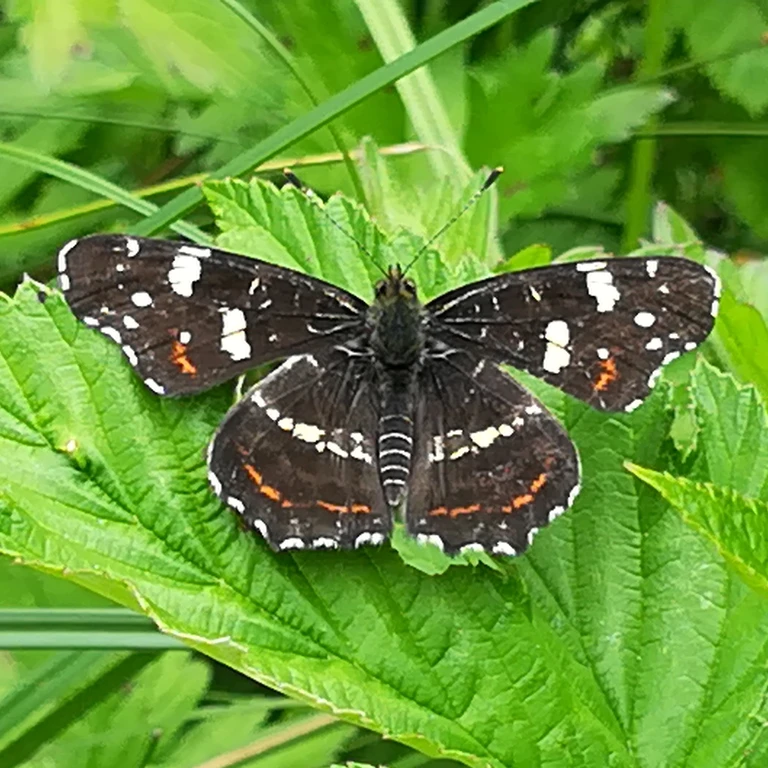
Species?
Araschnia levana
